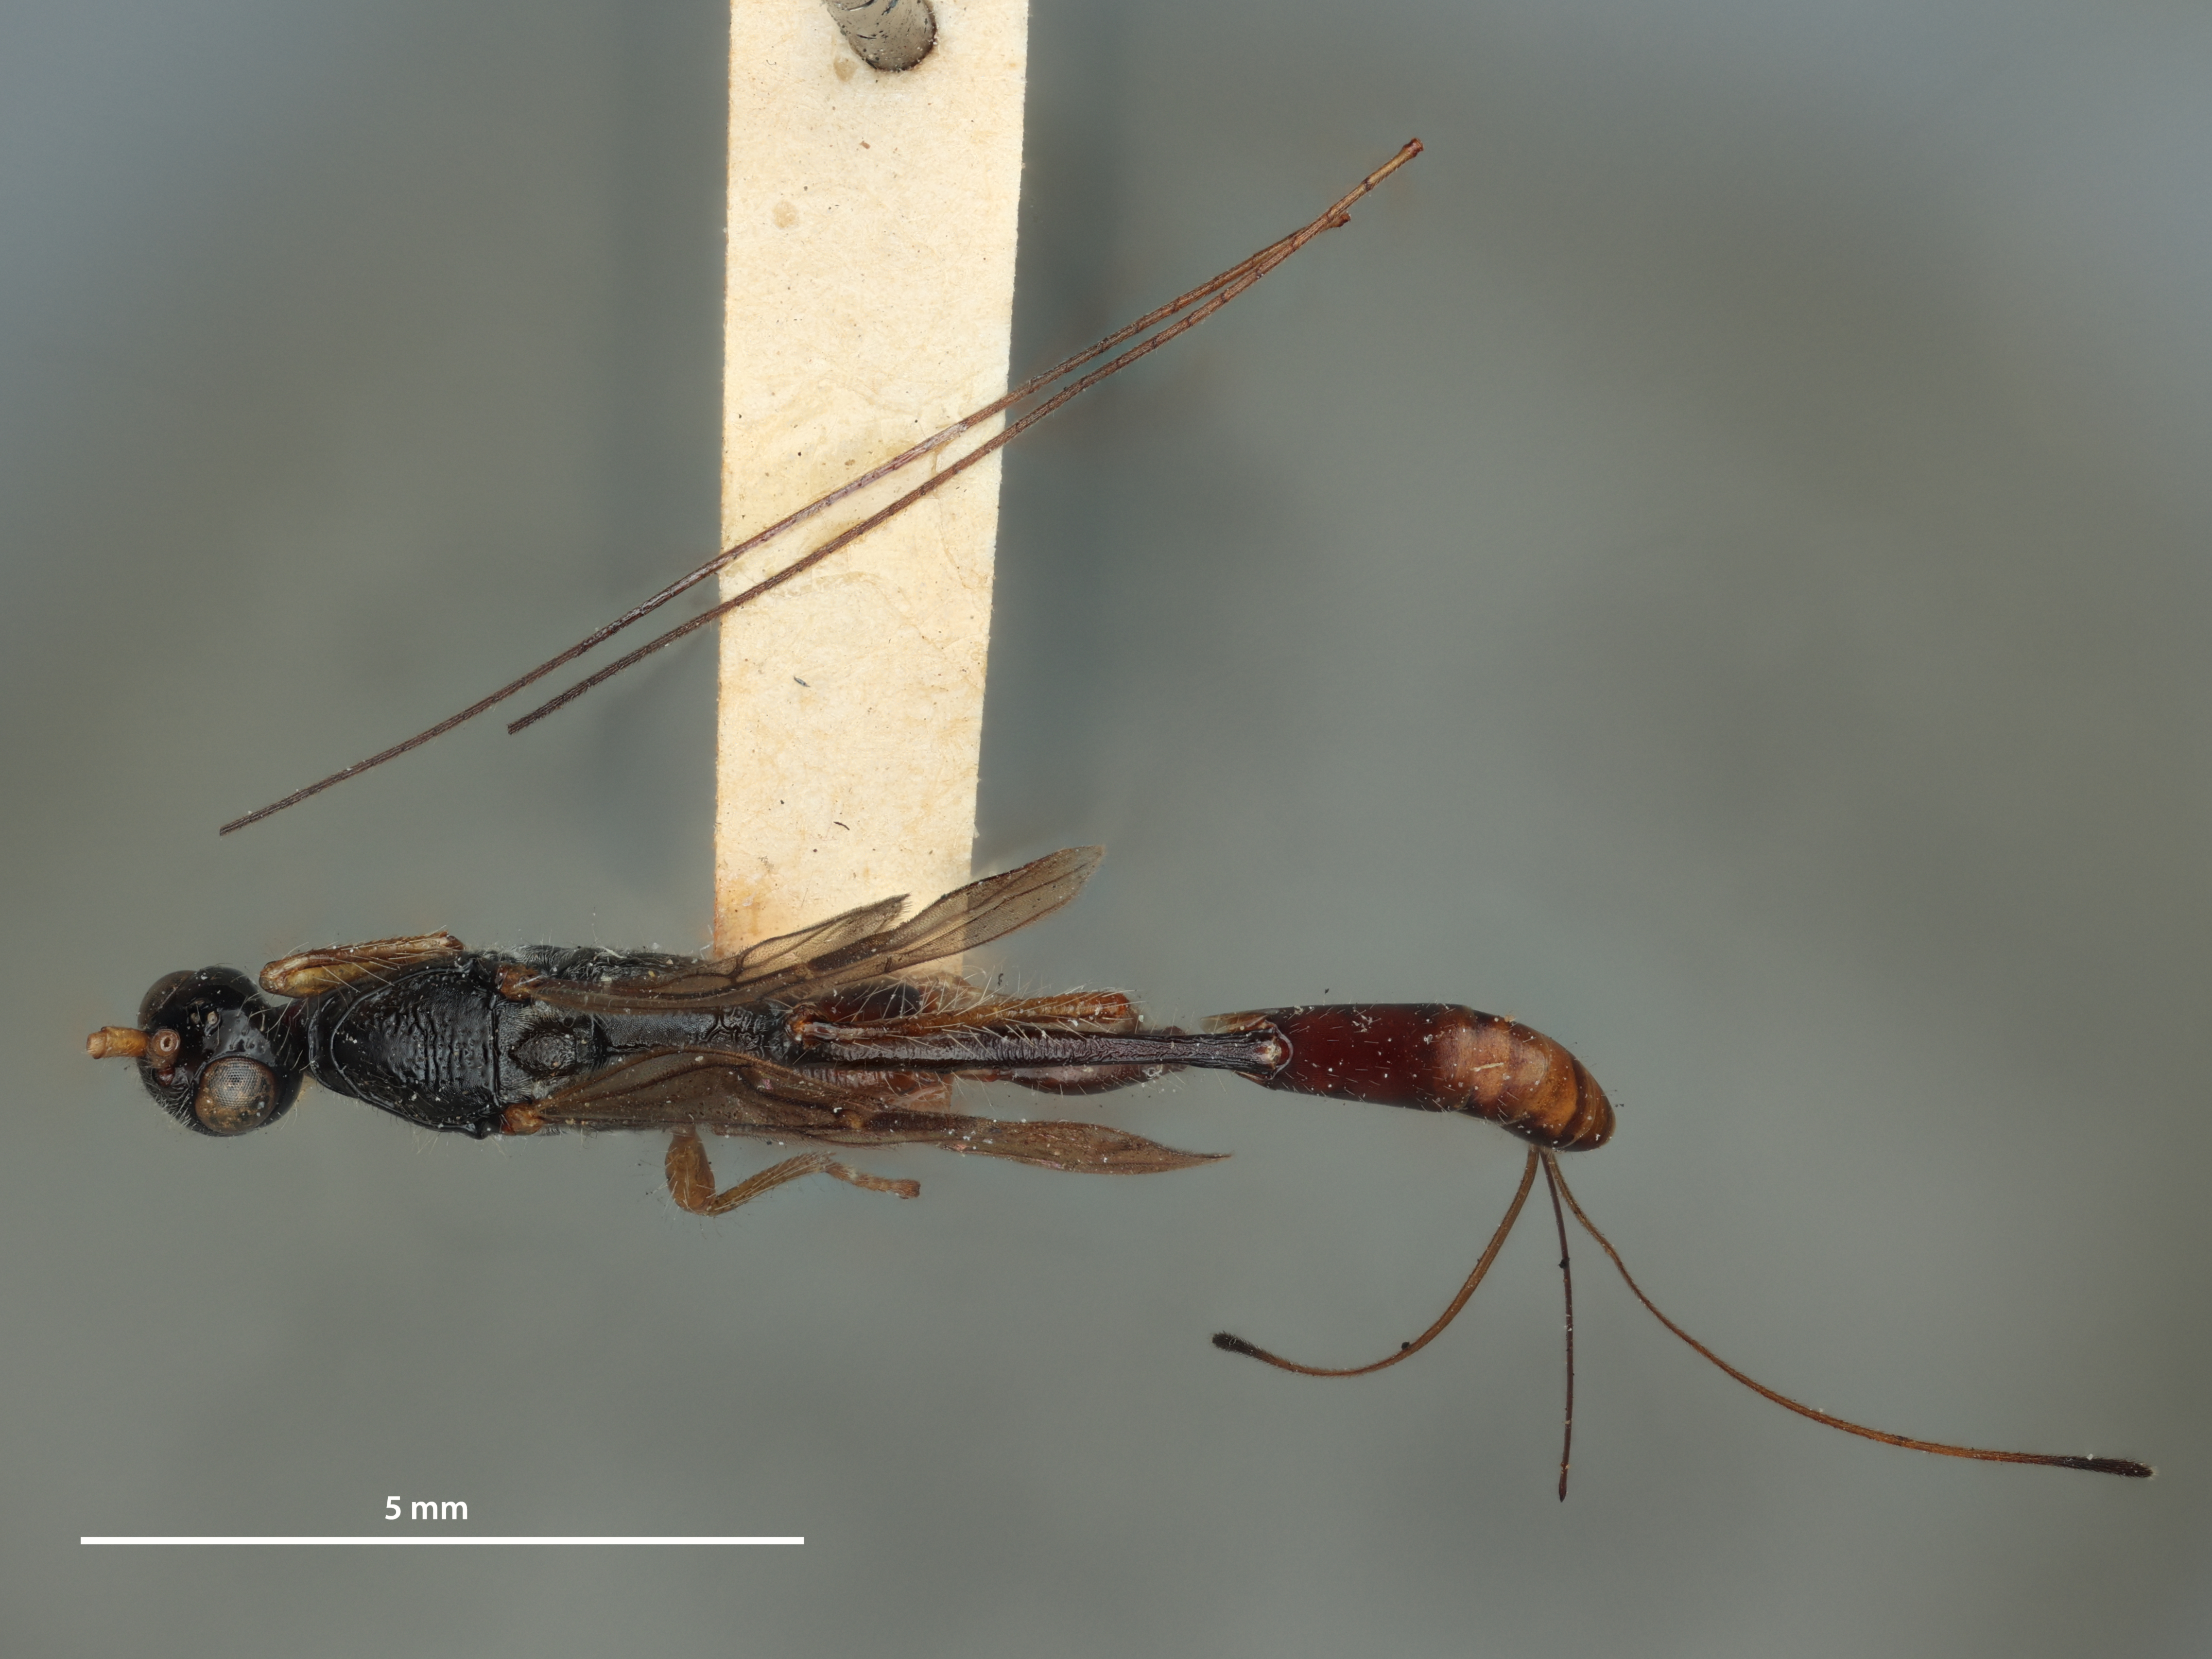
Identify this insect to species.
Paraspathius usipetes
